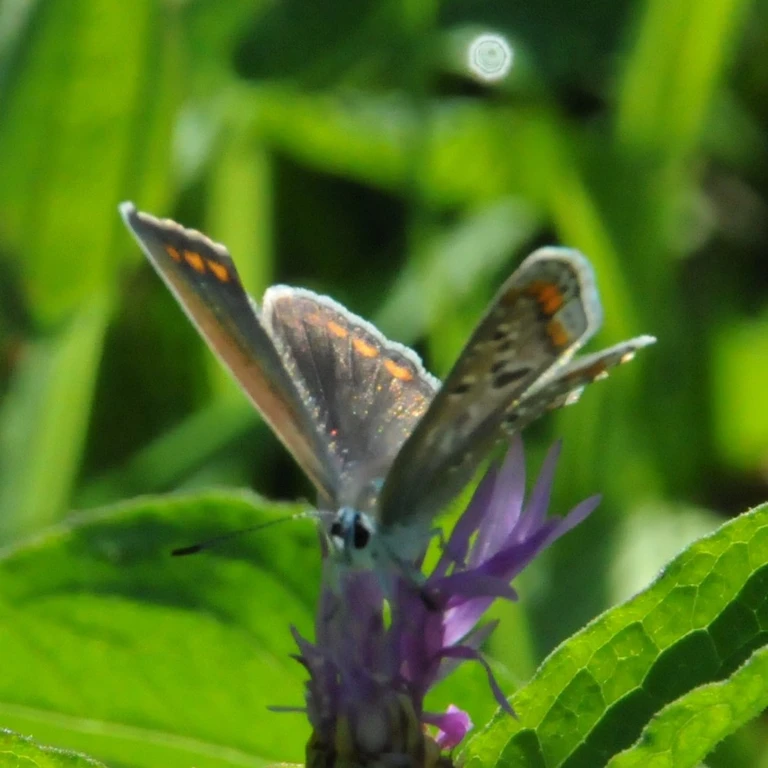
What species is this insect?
Polyommatus icarus
